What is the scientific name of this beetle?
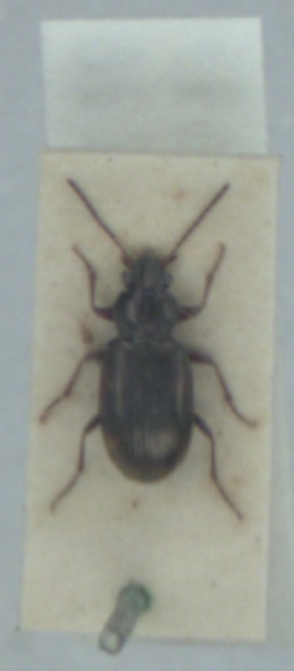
Bembidion varium
